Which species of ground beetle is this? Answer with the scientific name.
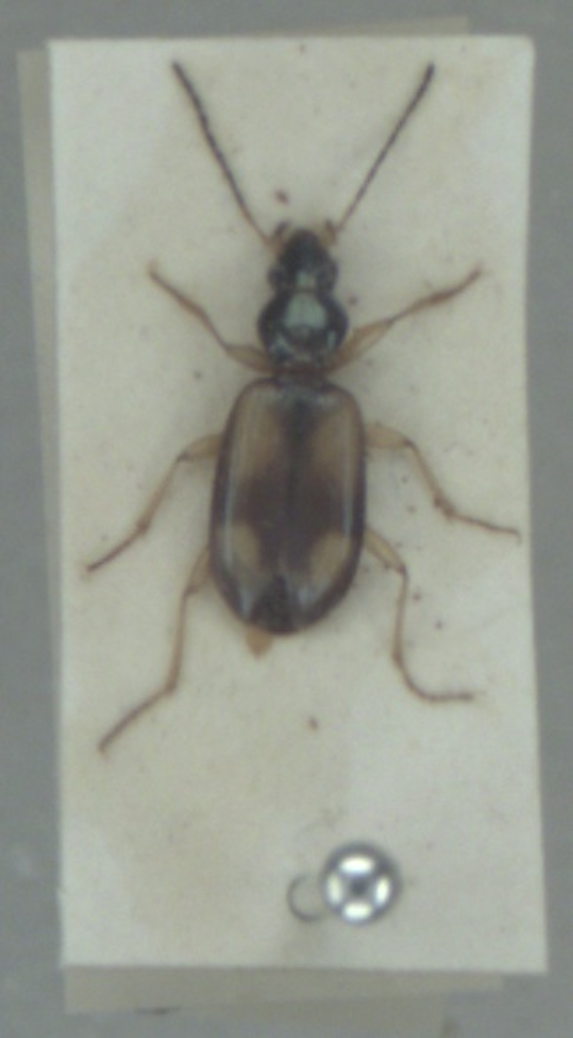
Bembidion fluviatile
